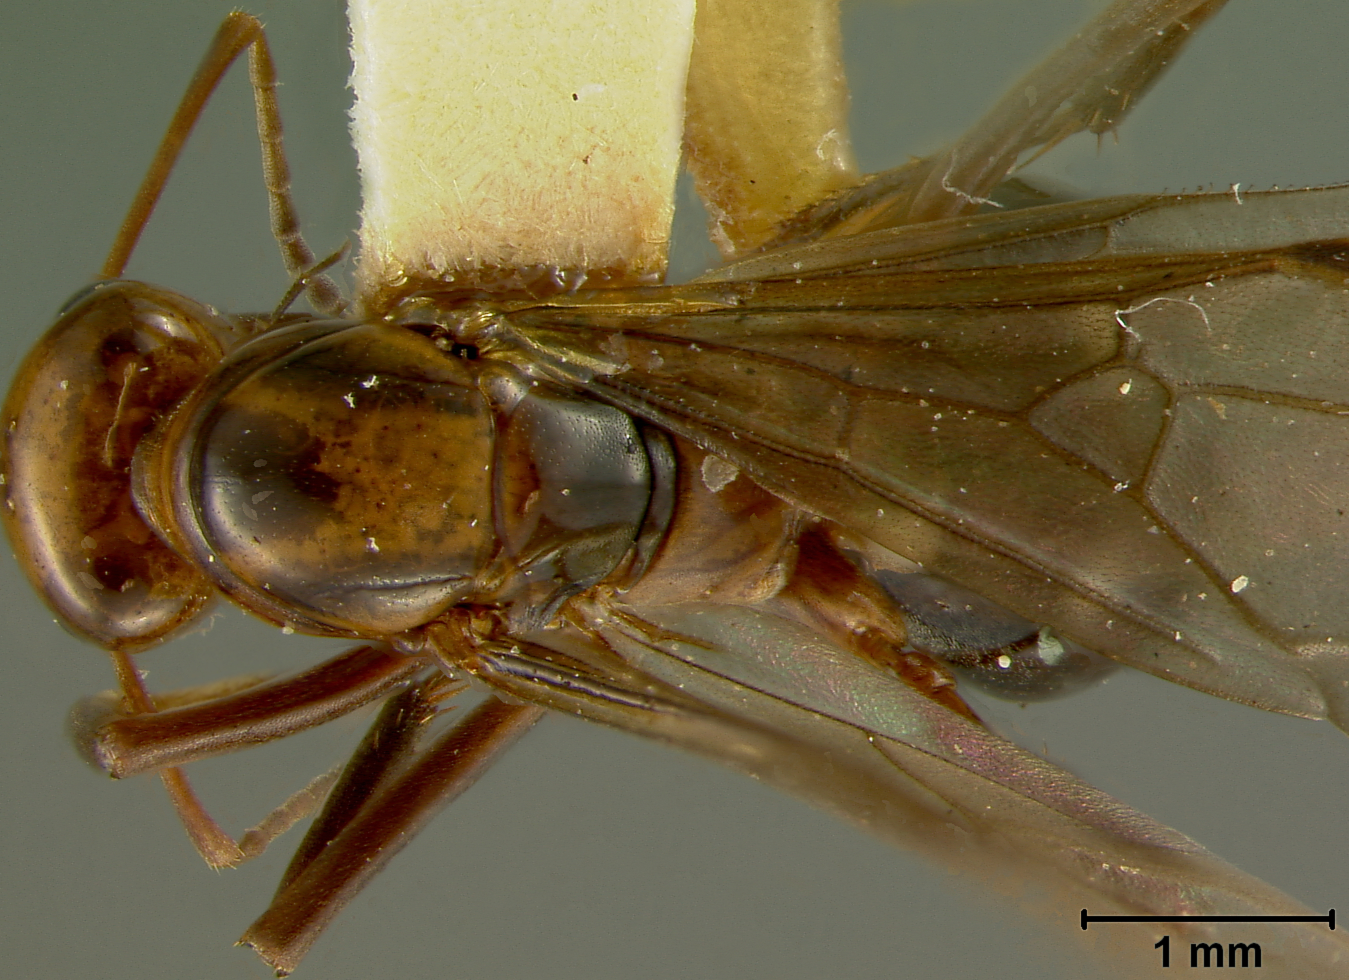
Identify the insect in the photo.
Formica fossaceps
